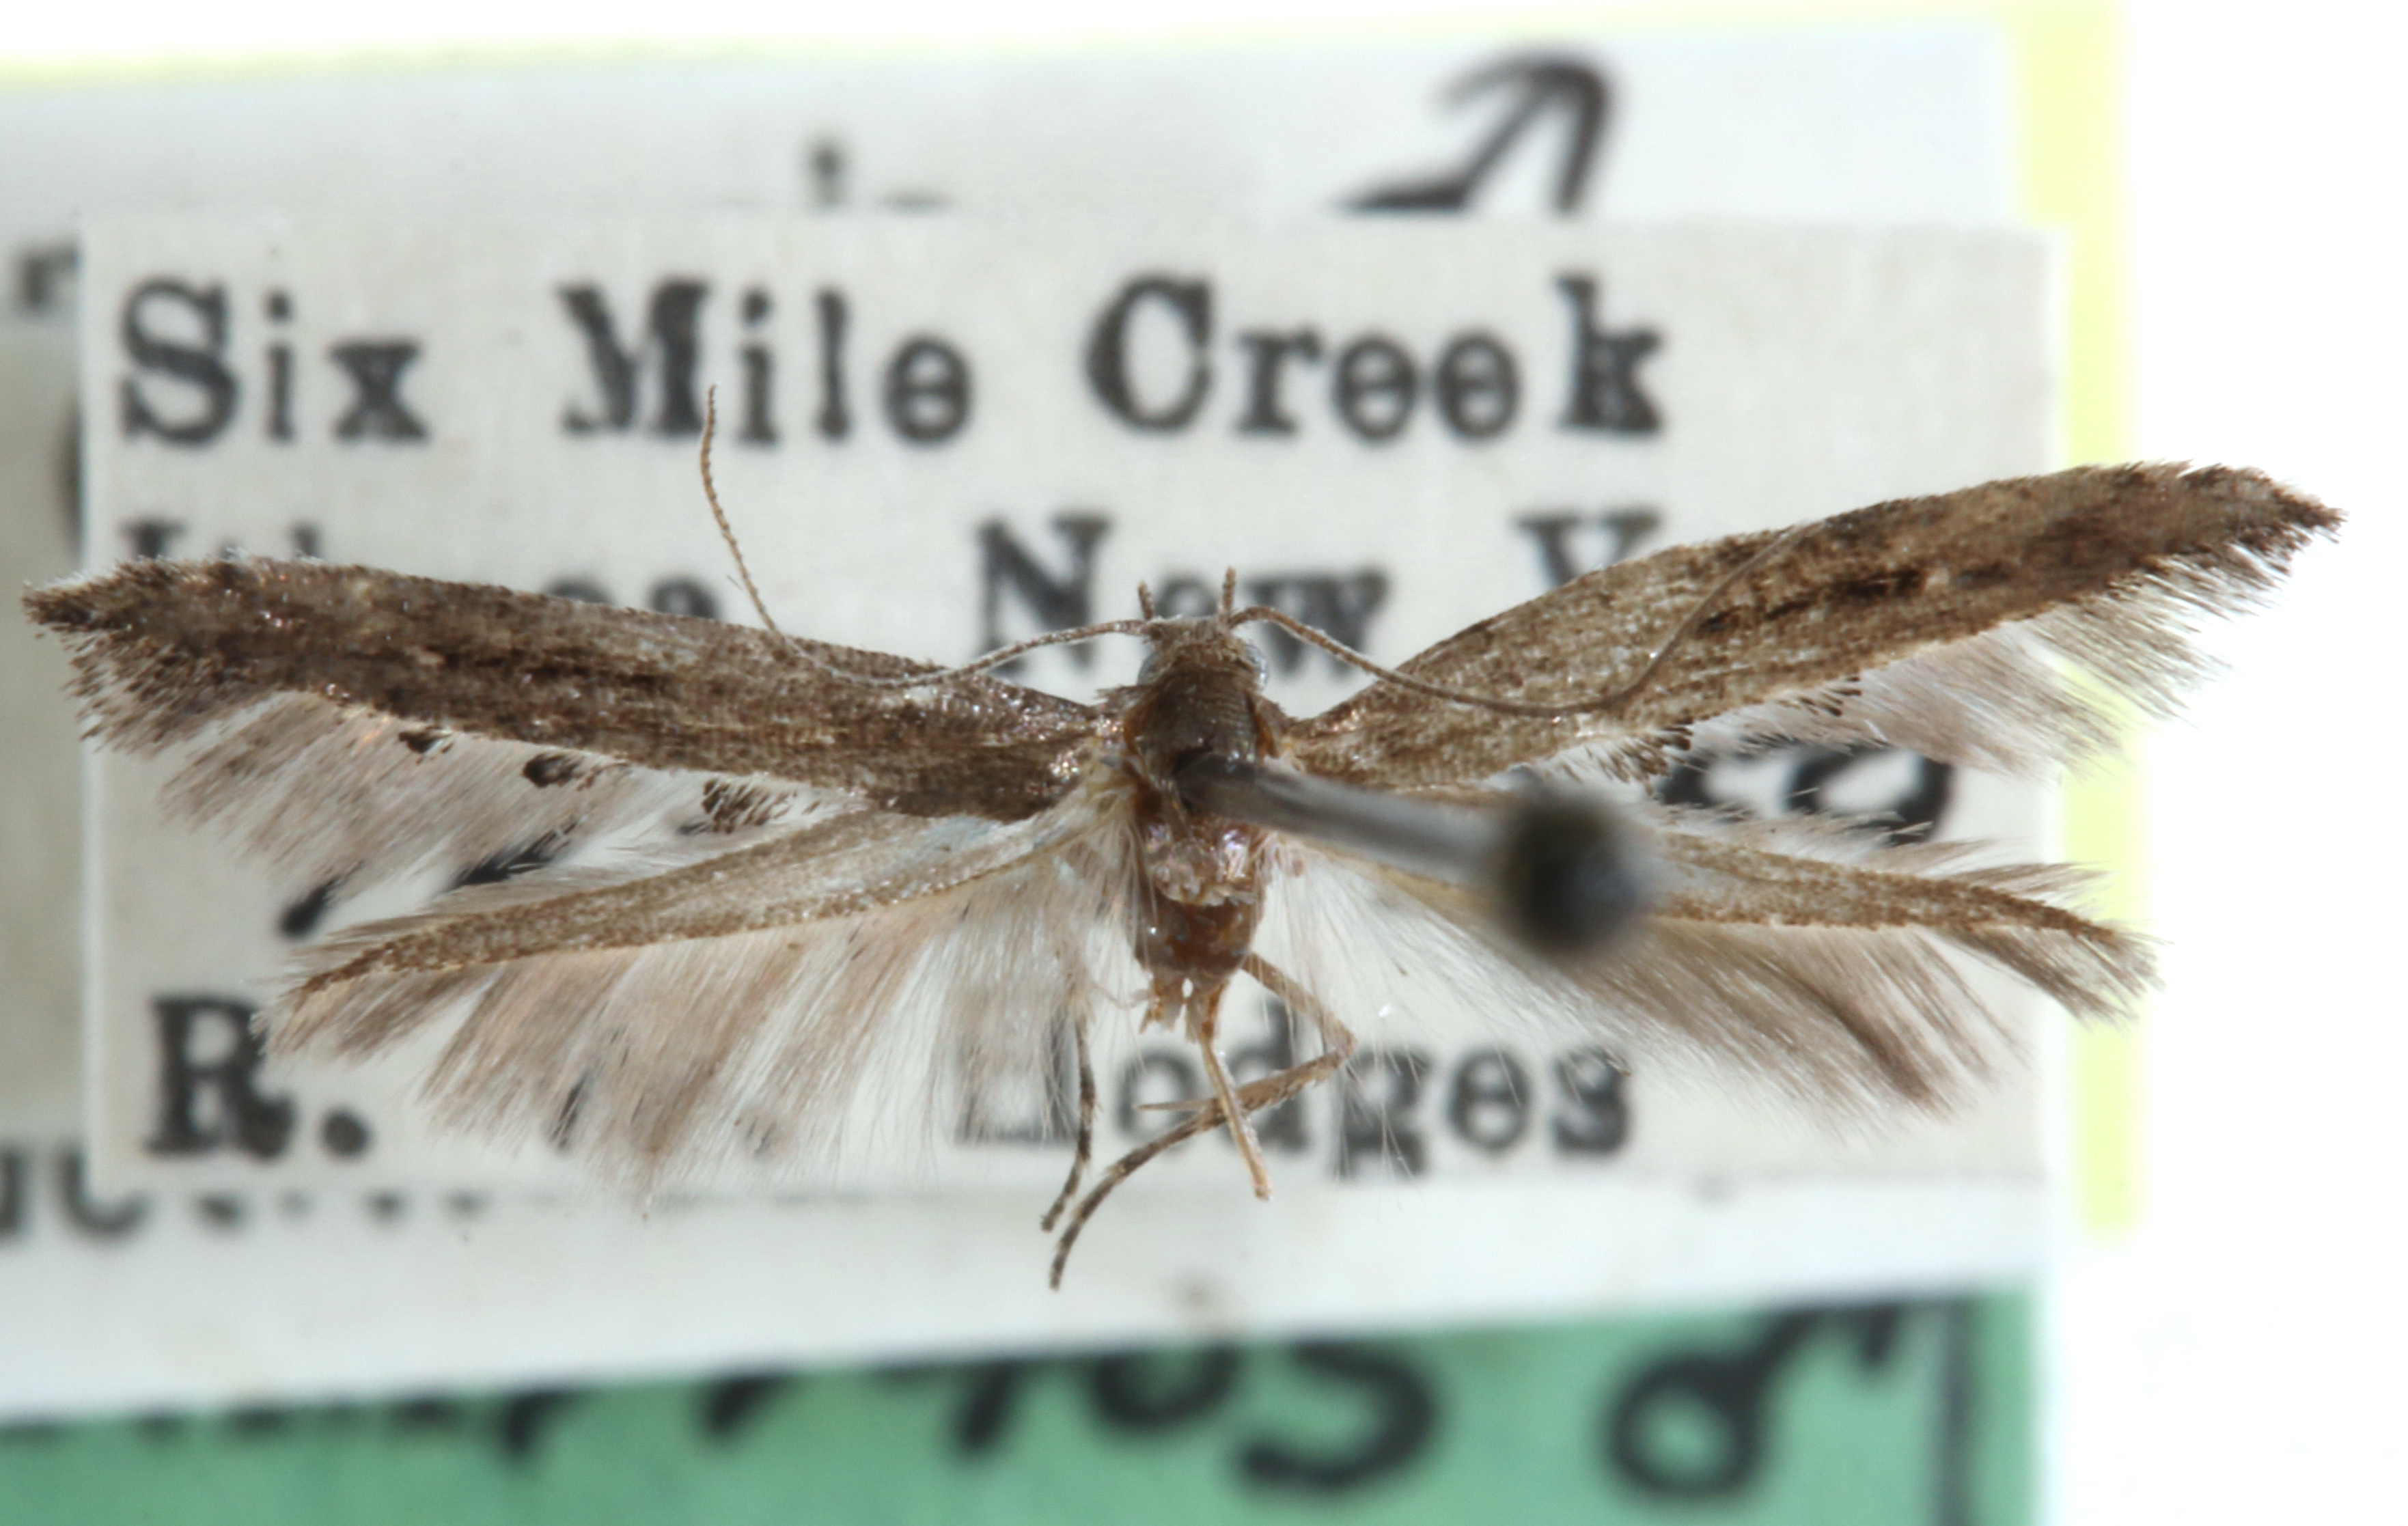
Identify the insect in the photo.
Epermenia albapunctella
